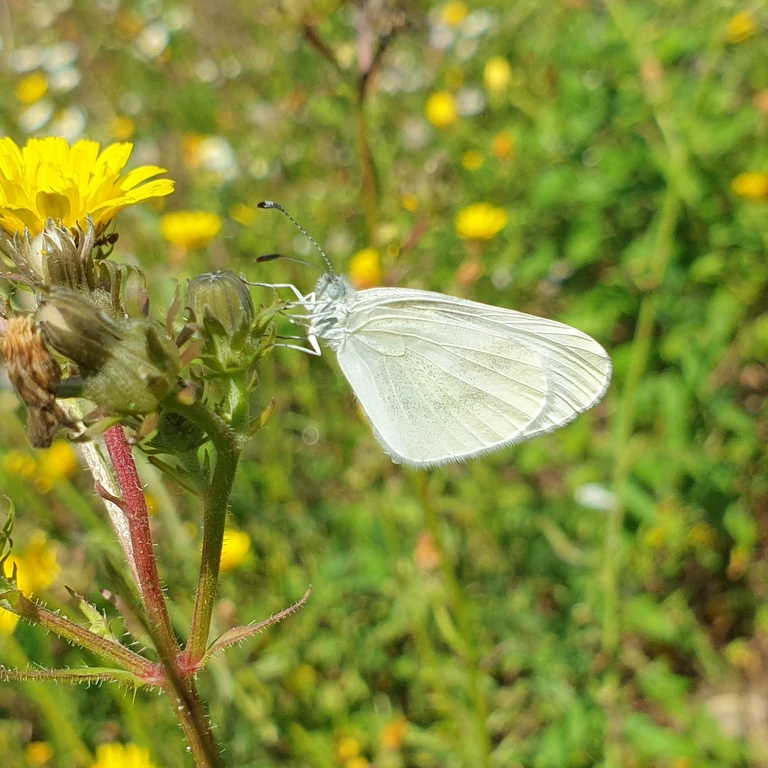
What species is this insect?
Leptidea sinapis/juvernica
